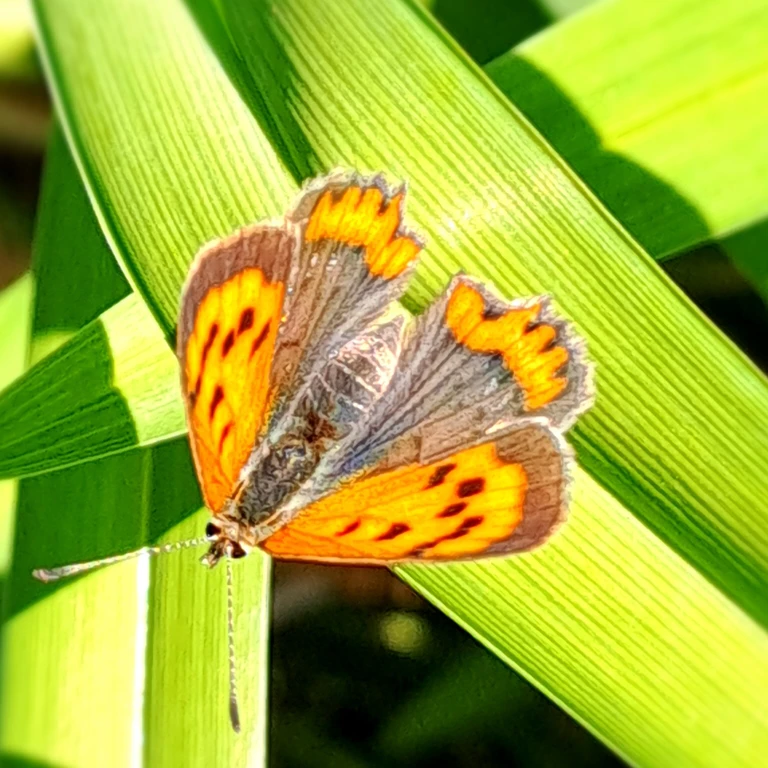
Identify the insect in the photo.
Lycaena phlaeas
